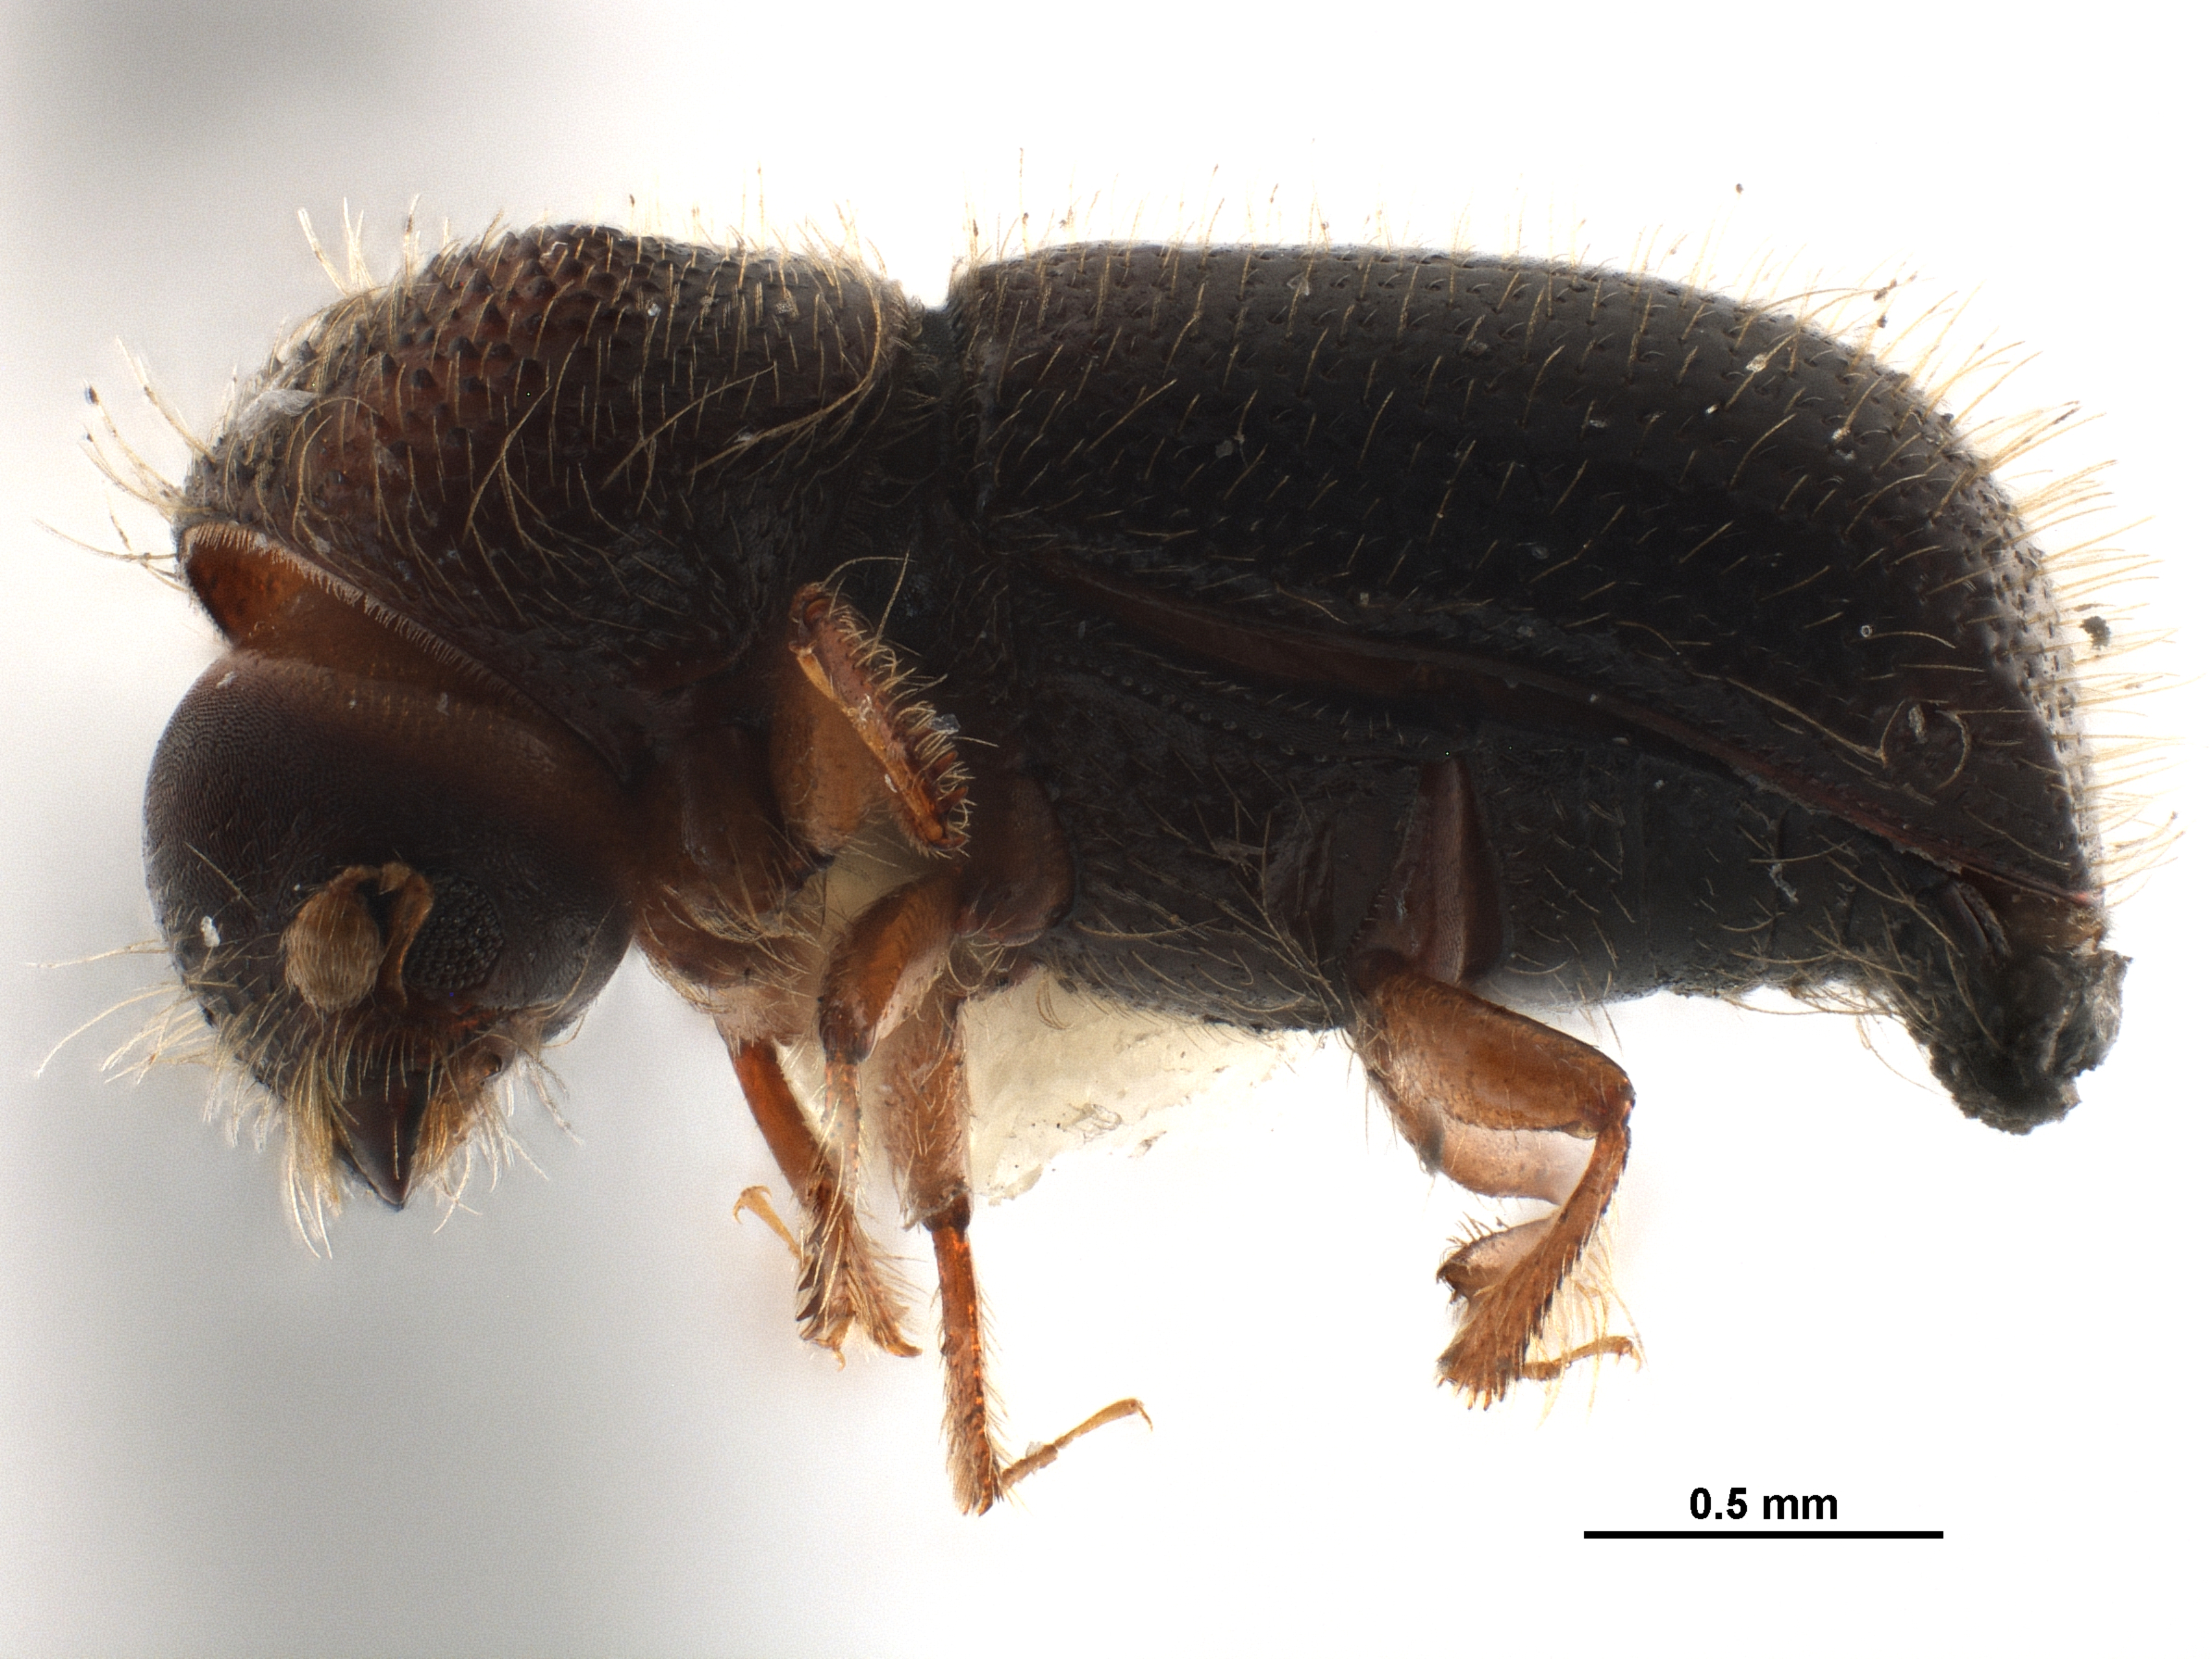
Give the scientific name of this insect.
Dryocoetiops coffeae
